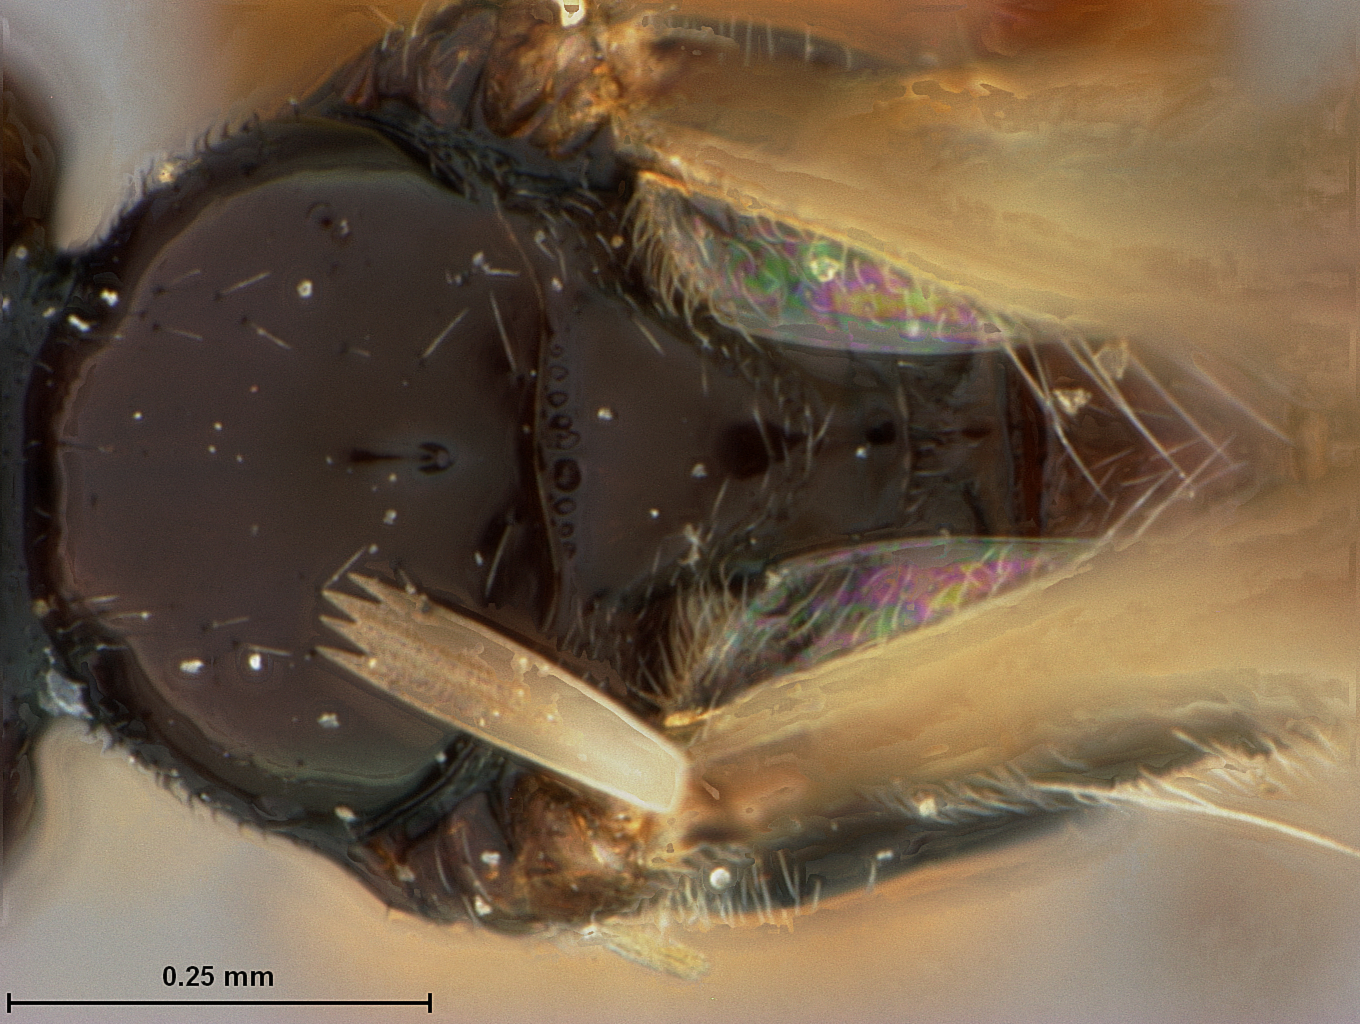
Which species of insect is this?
Homophyla atrocoxalis
